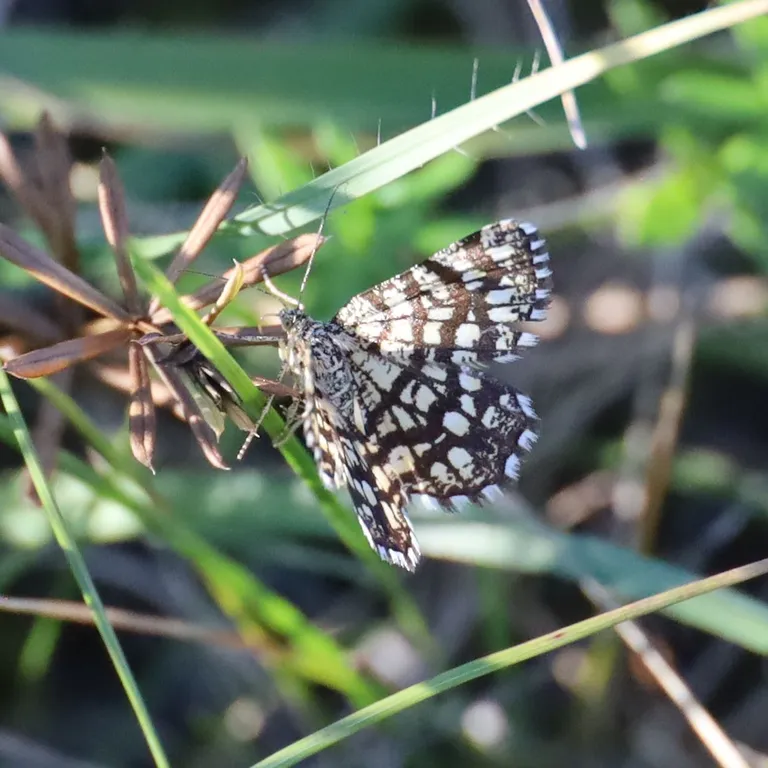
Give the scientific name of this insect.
Chiasmia clathrata
